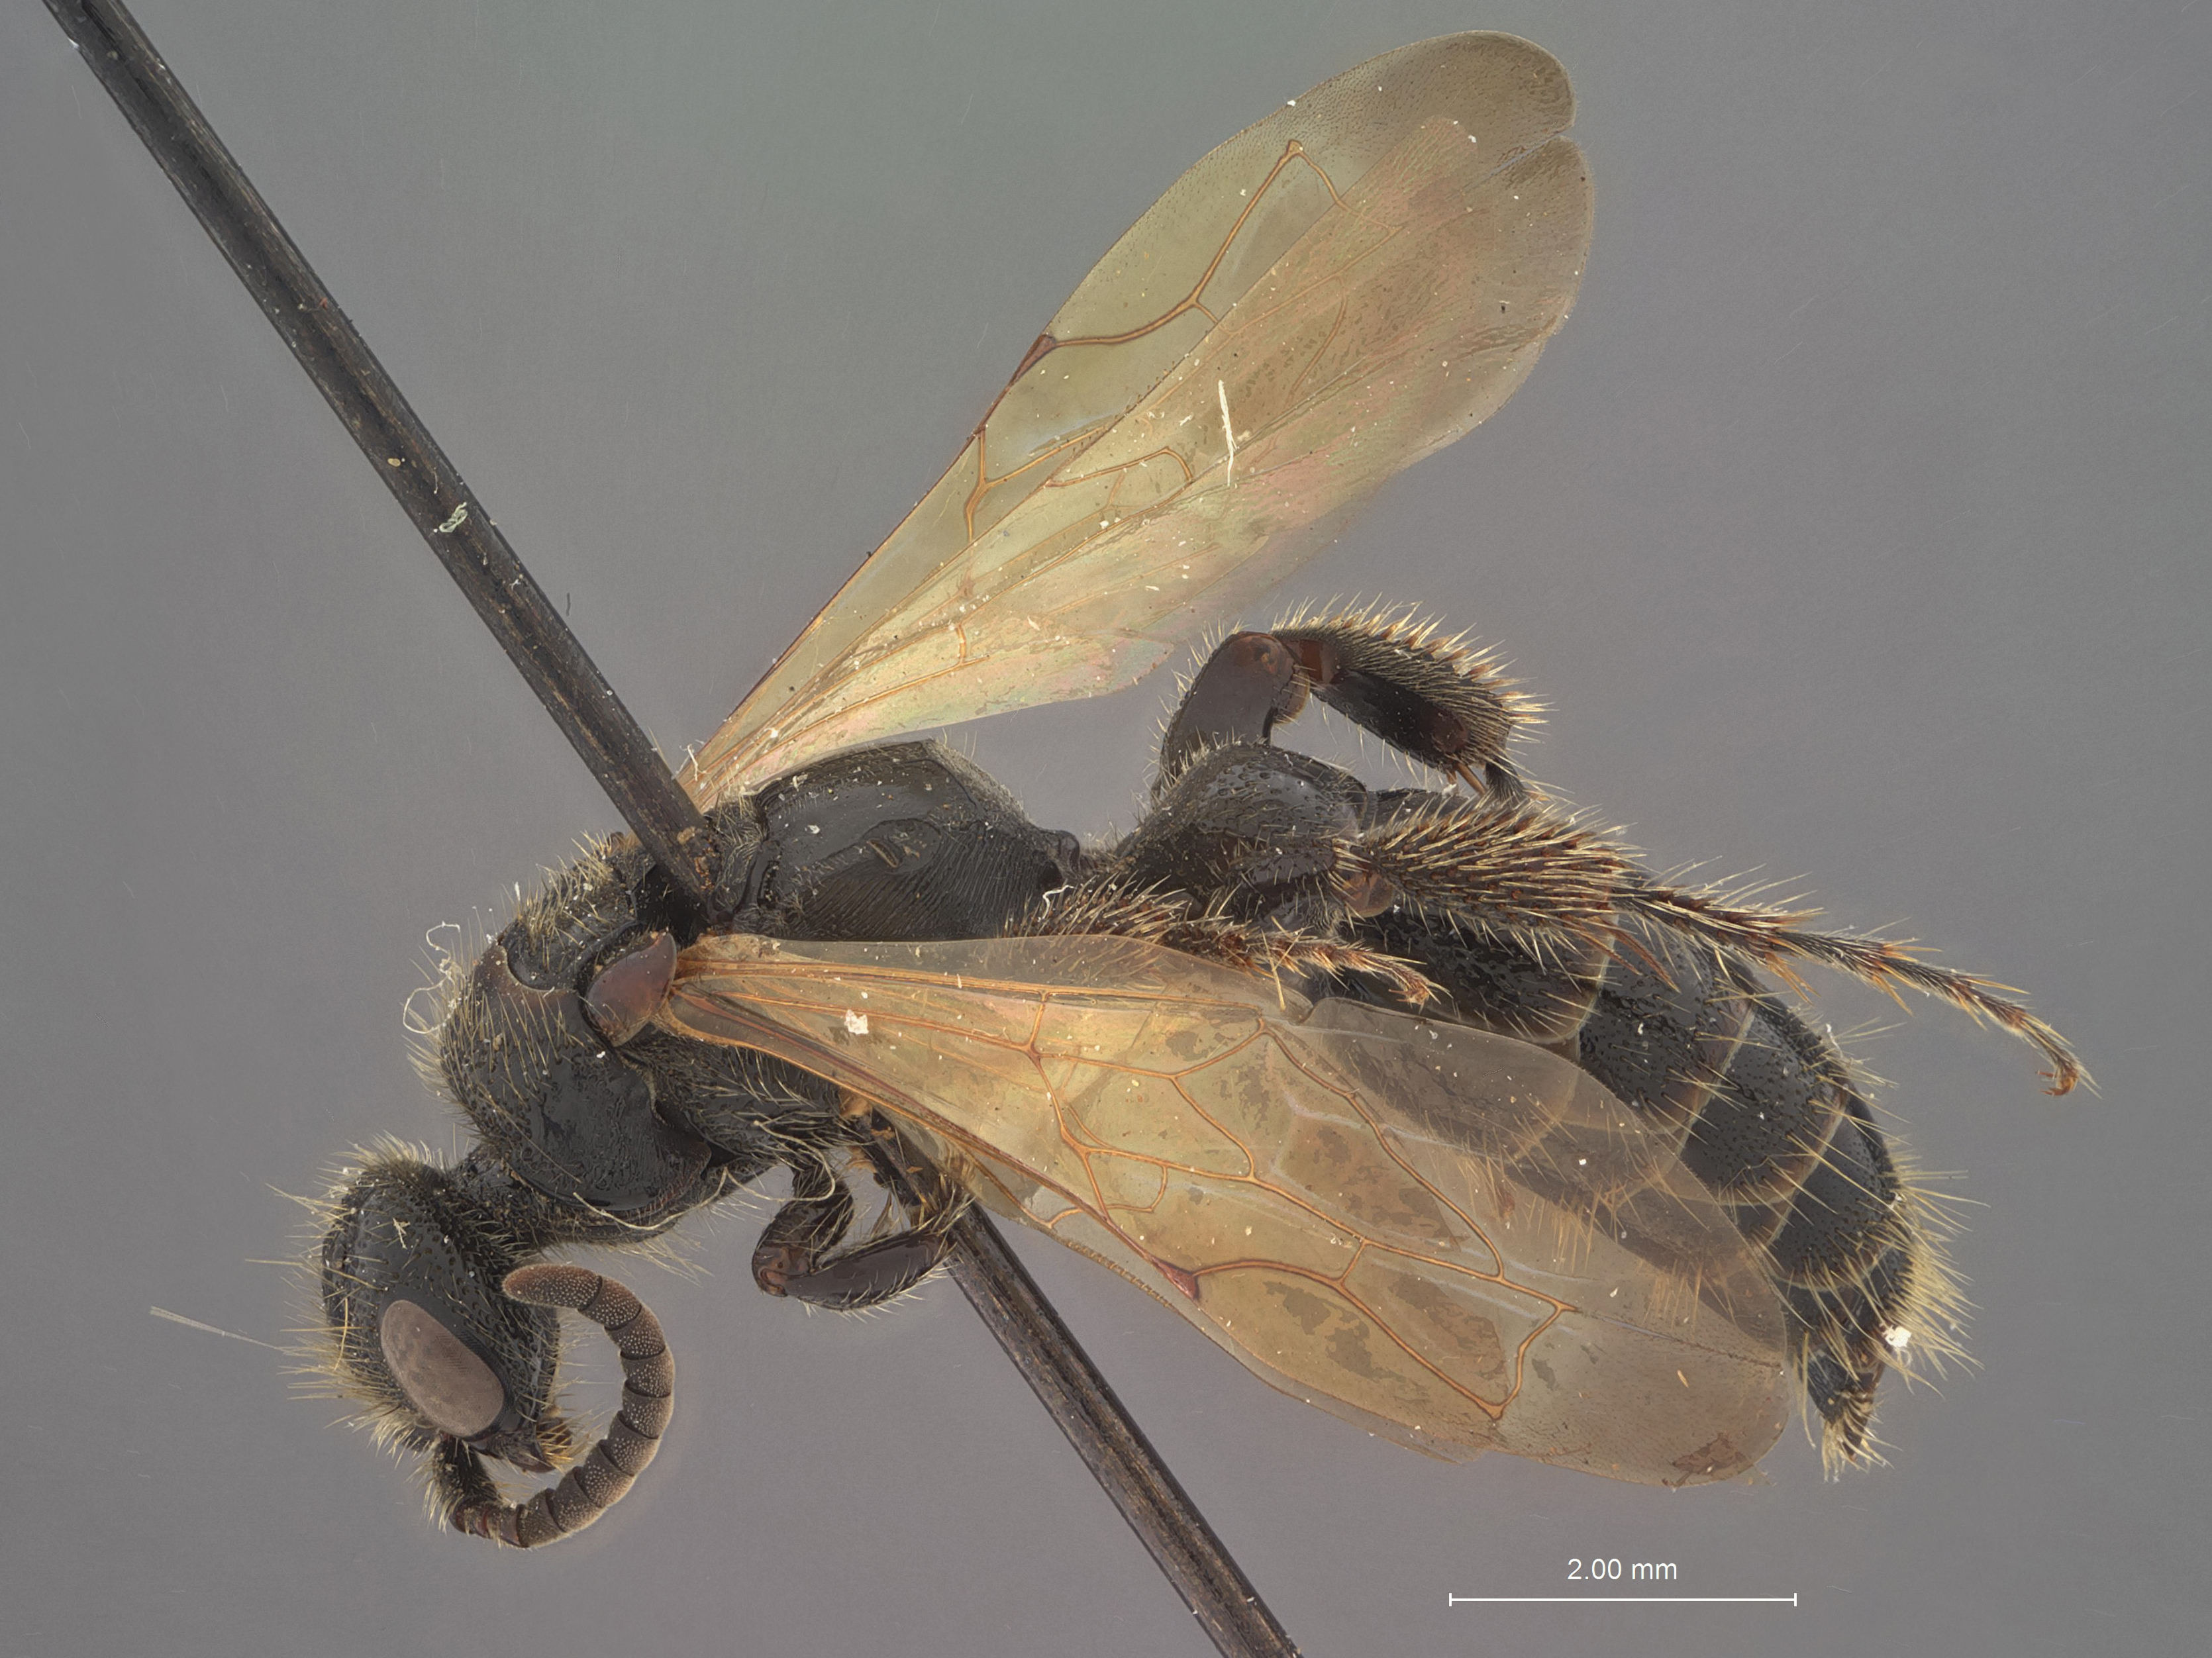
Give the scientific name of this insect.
Tiphia s-sexta
